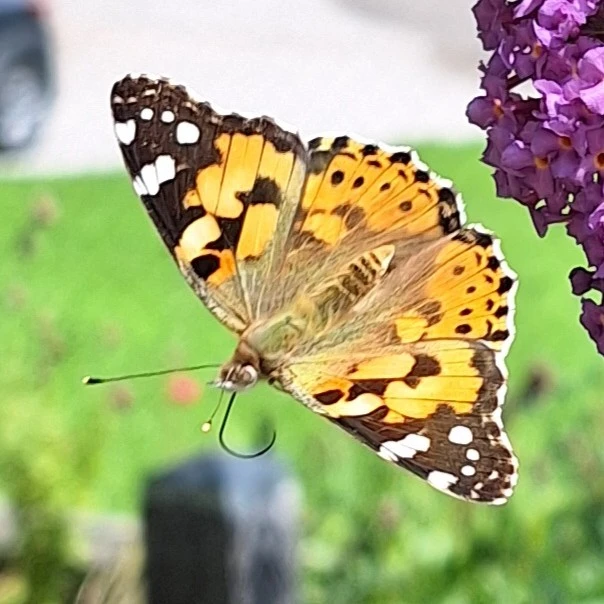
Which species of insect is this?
Vanessa cardui
